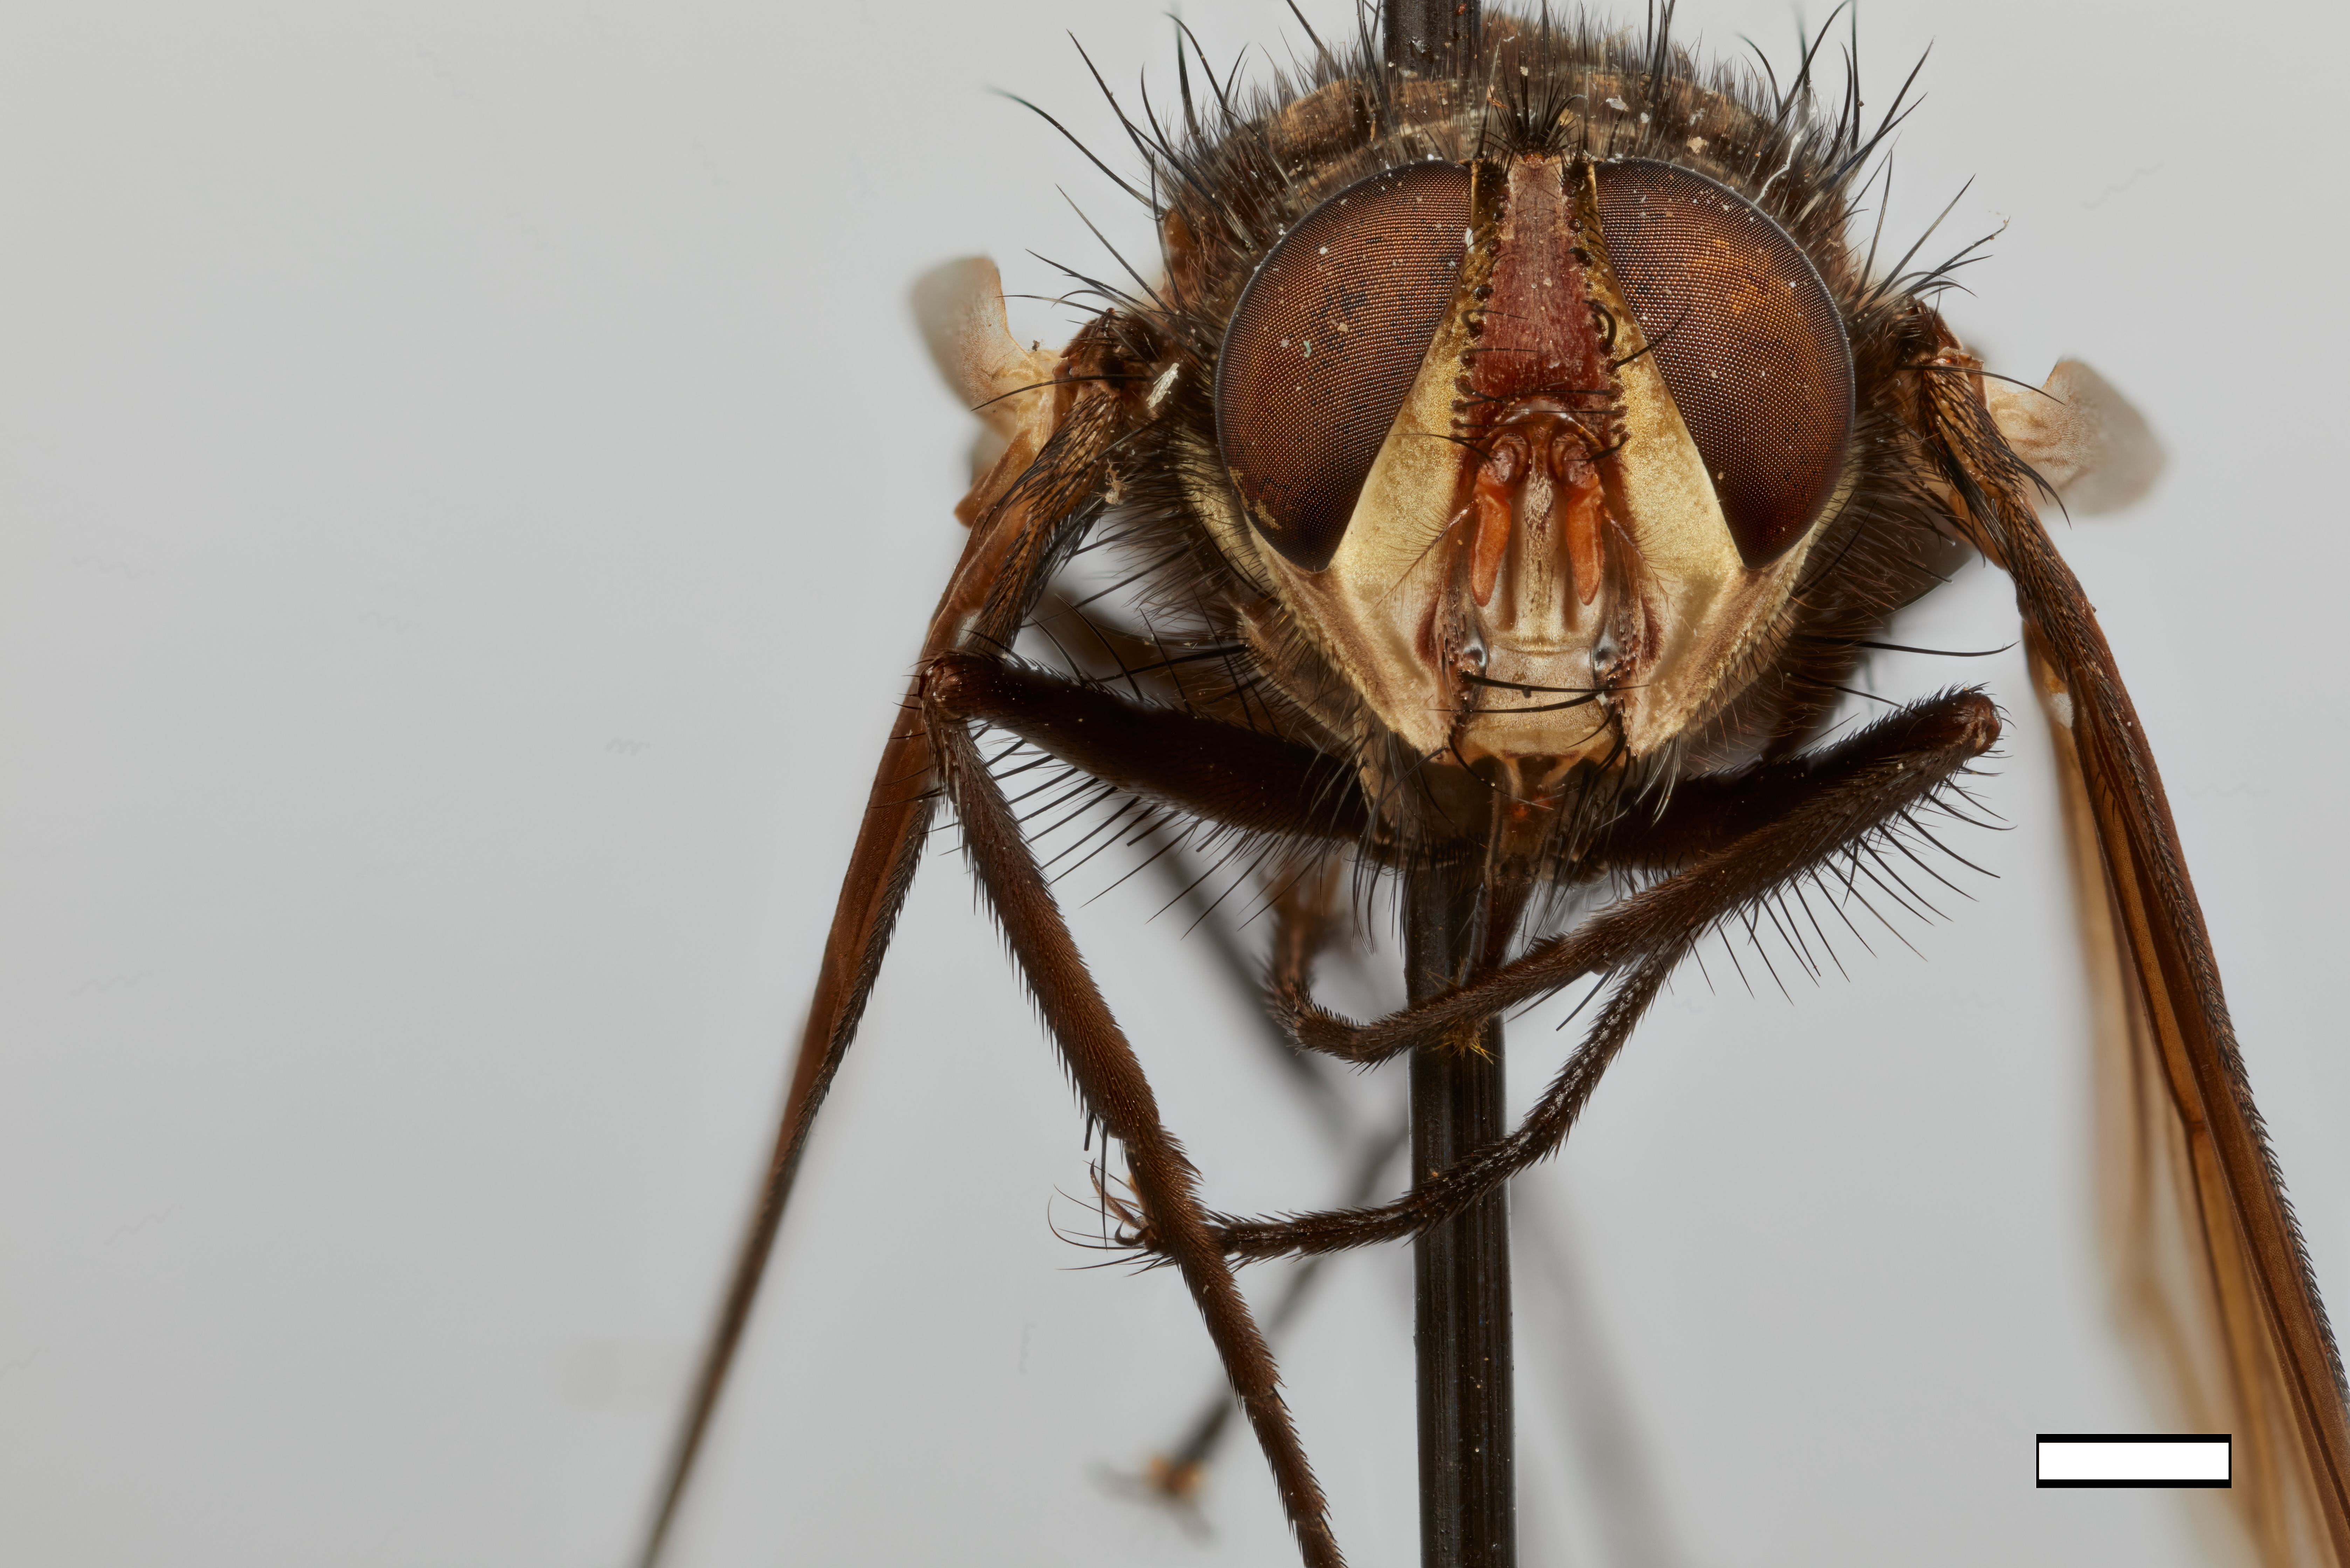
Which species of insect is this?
Sturmiodexia rubescens
